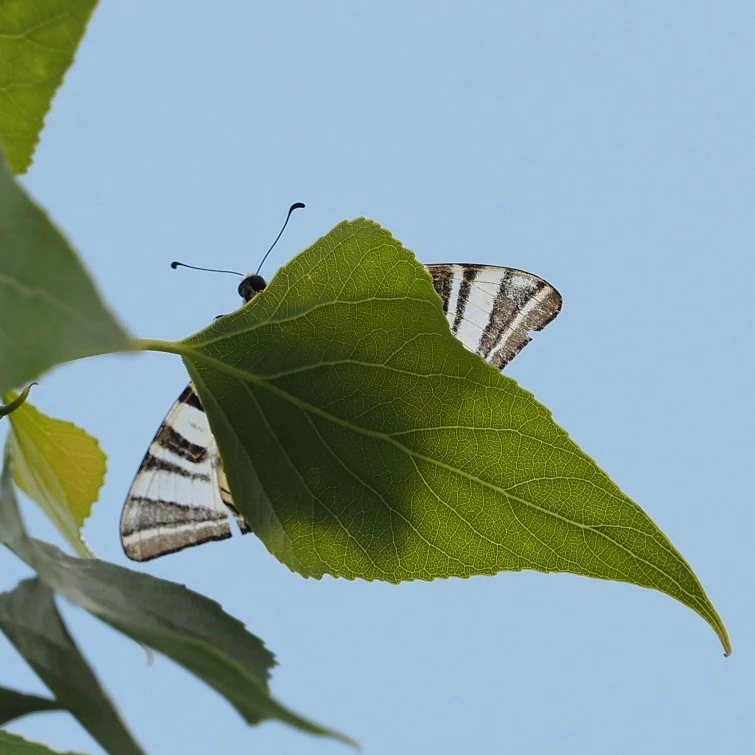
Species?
Iphiclides podalirius
